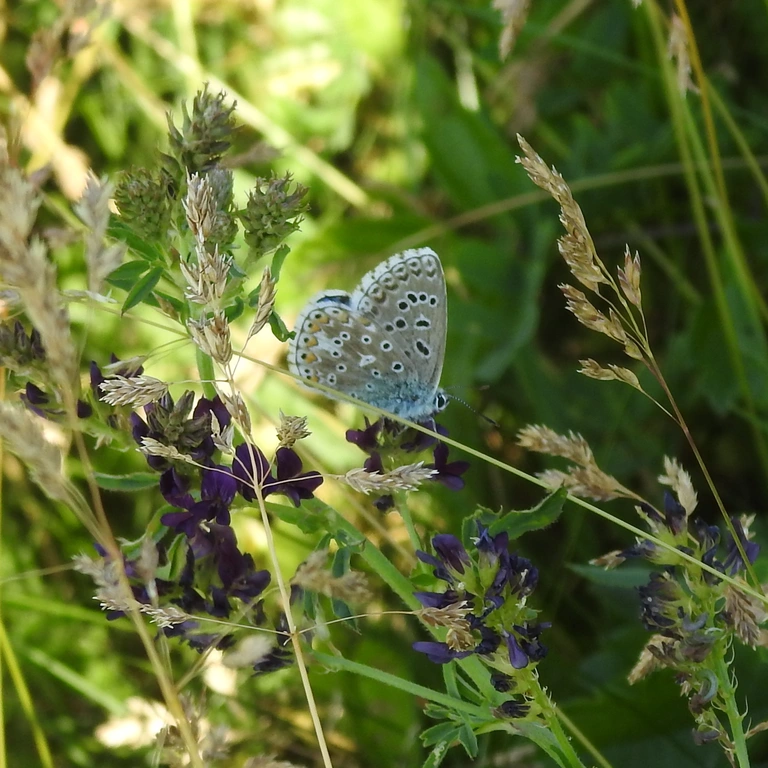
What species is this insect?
Lysandra bellargus
